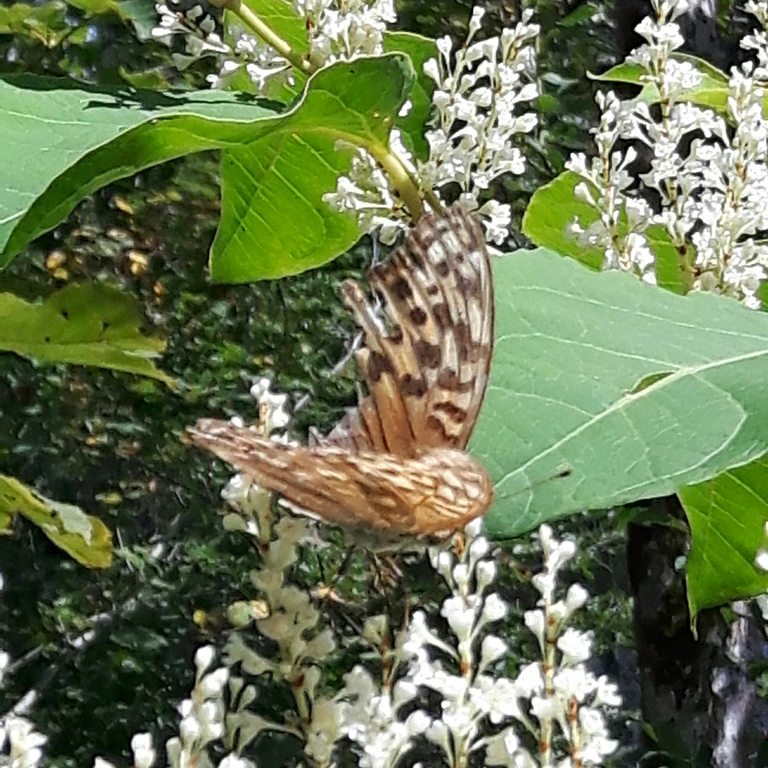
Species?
Argynnis paphia
